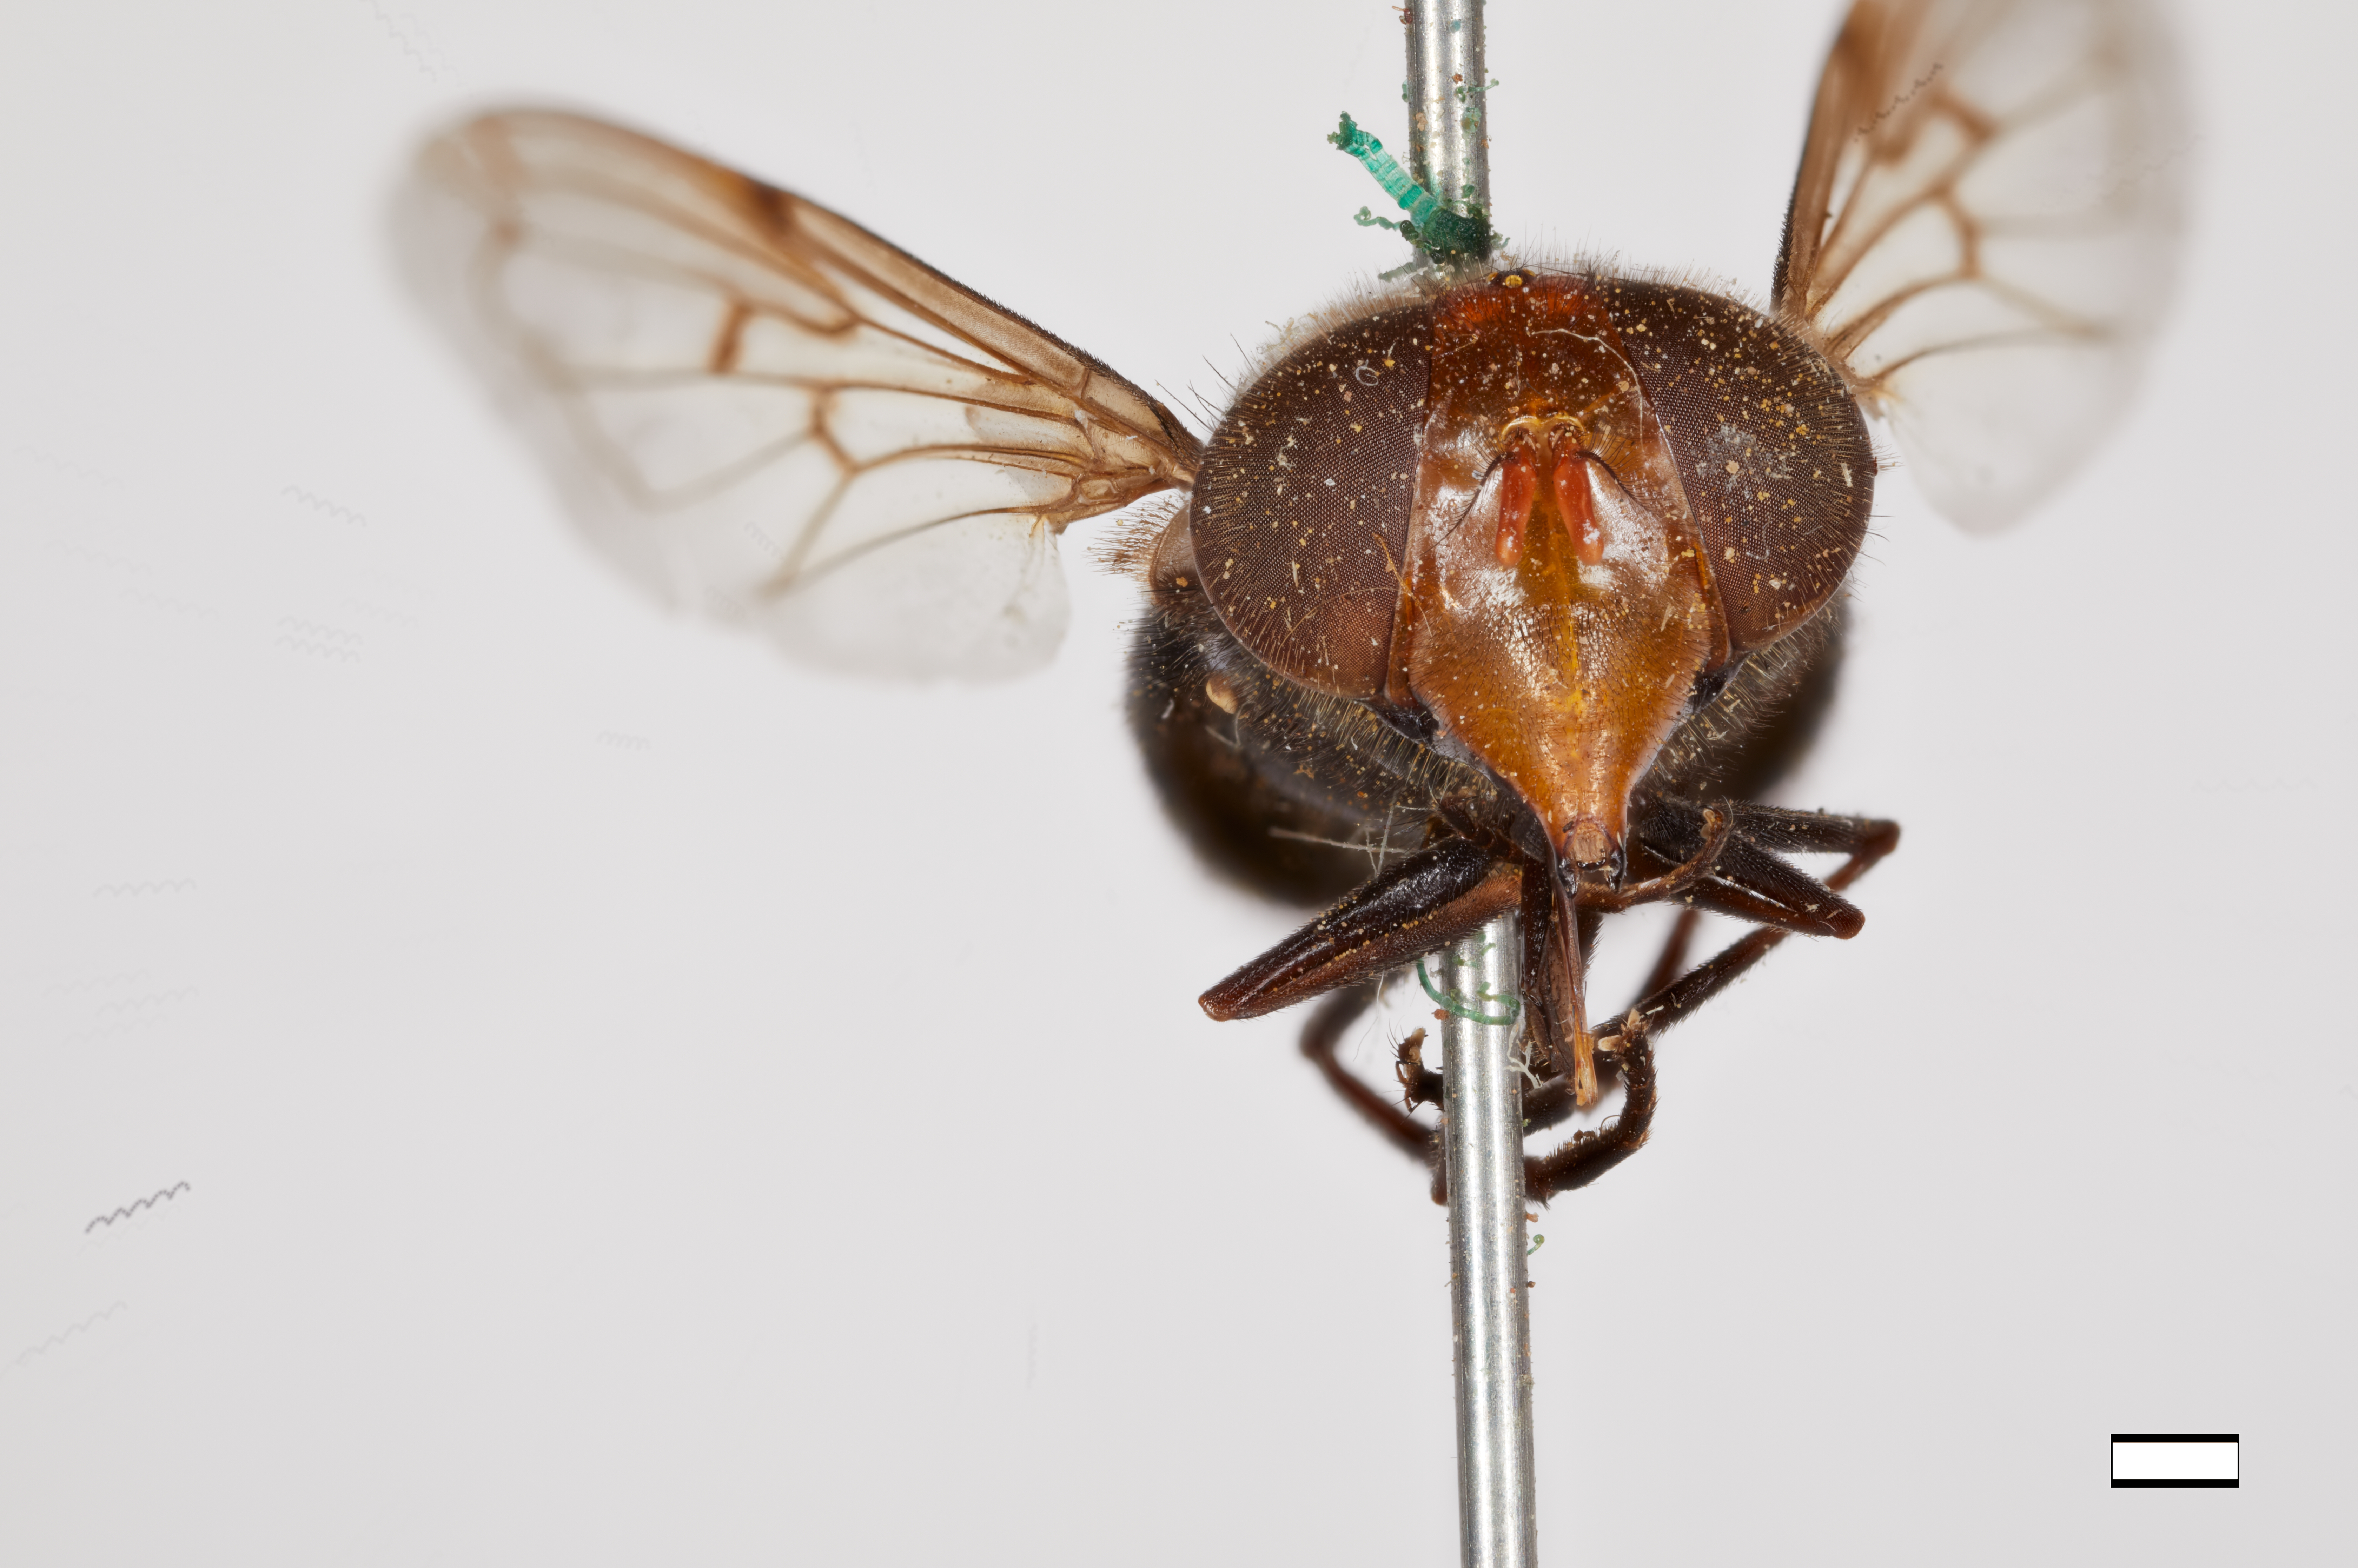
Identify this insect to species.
Volucella victoria
